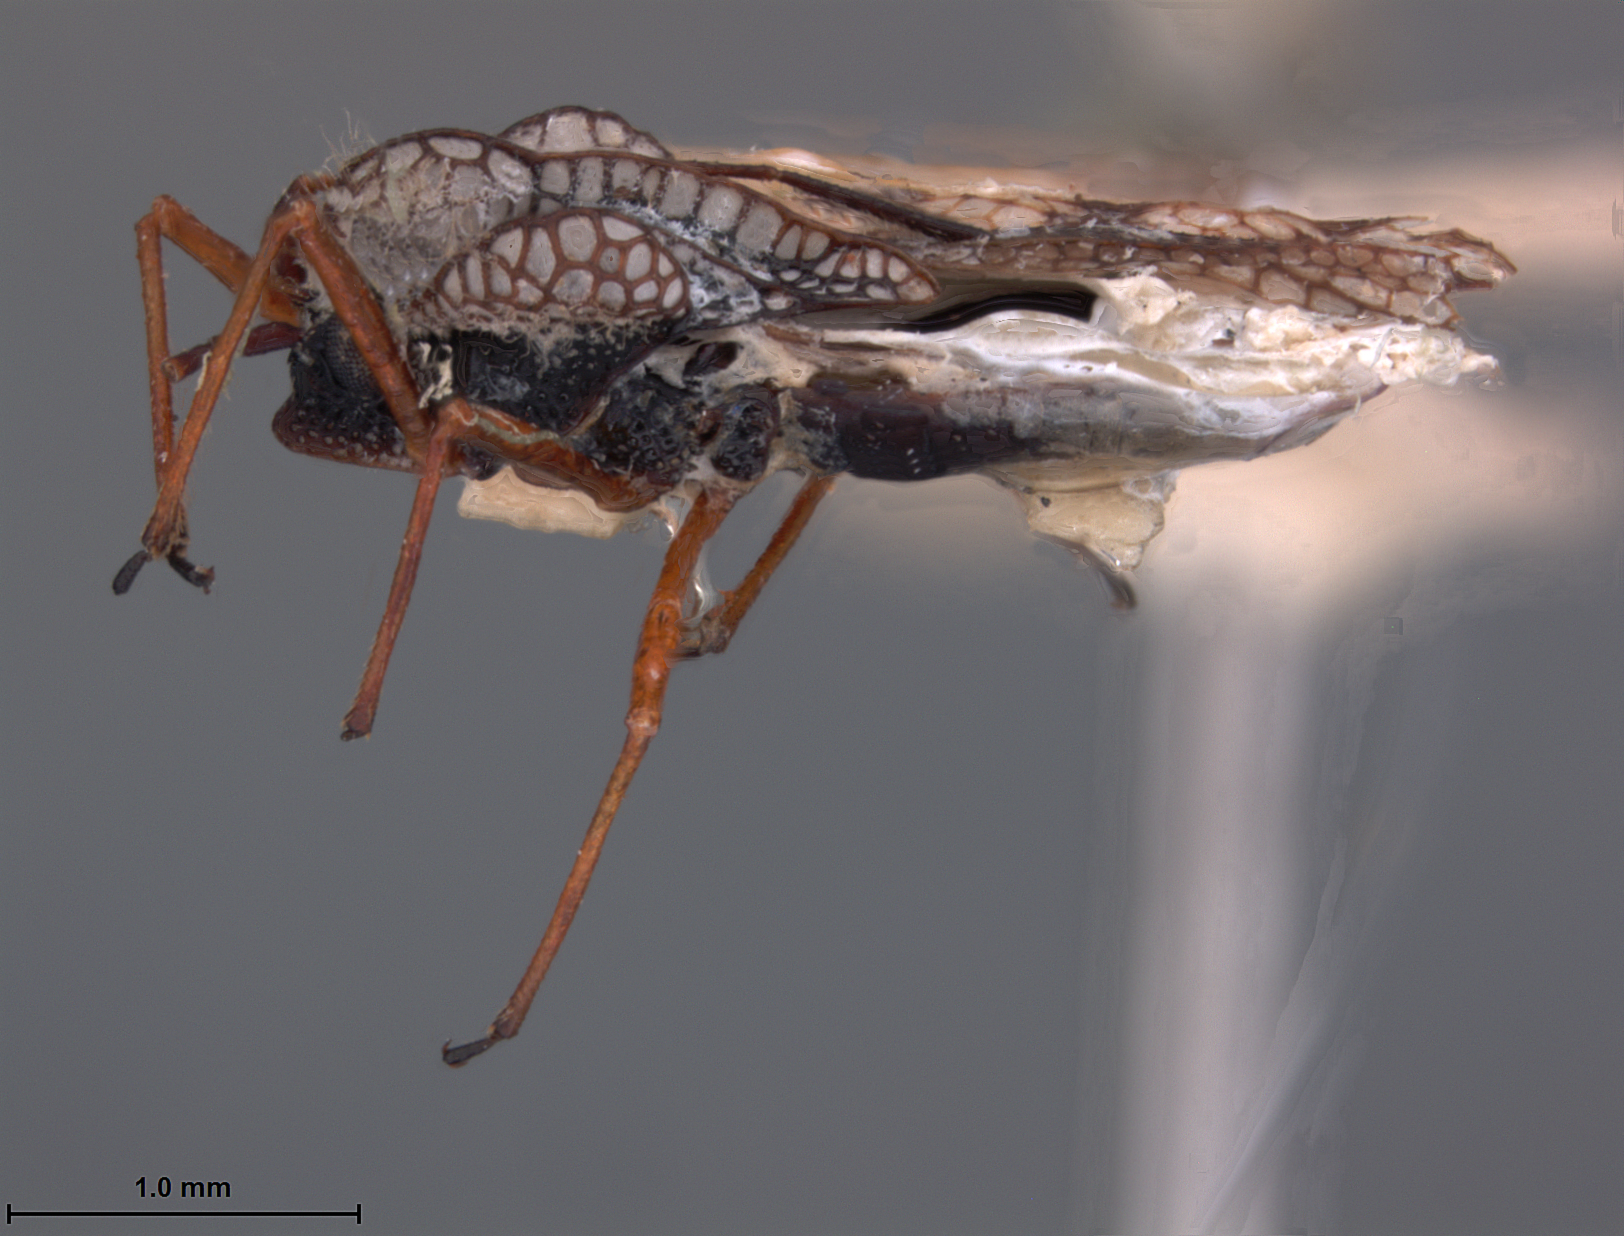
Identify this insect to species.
Australotingis williamsi
